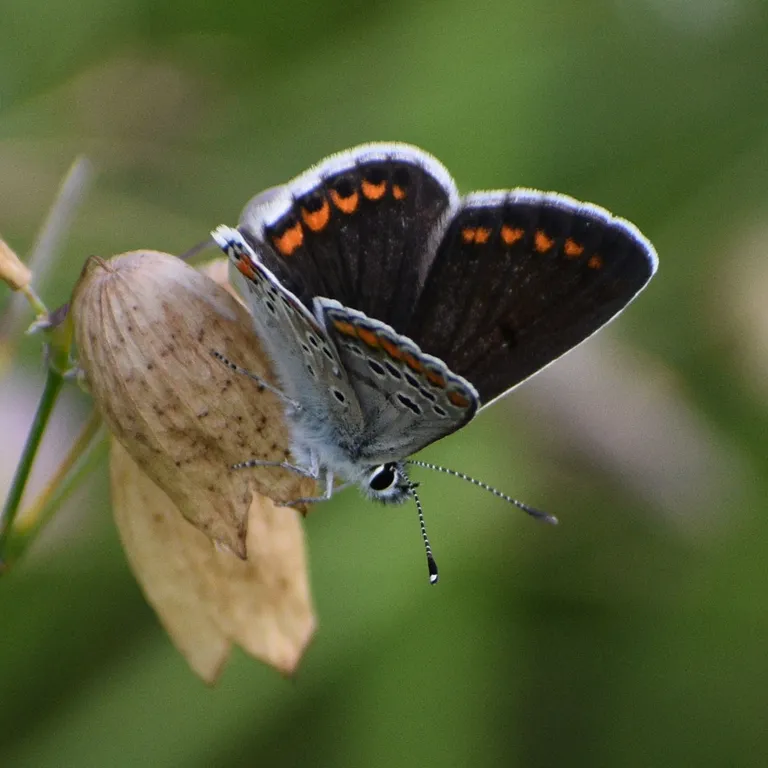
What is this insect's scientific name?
Aricia agestis/artaxerxes
